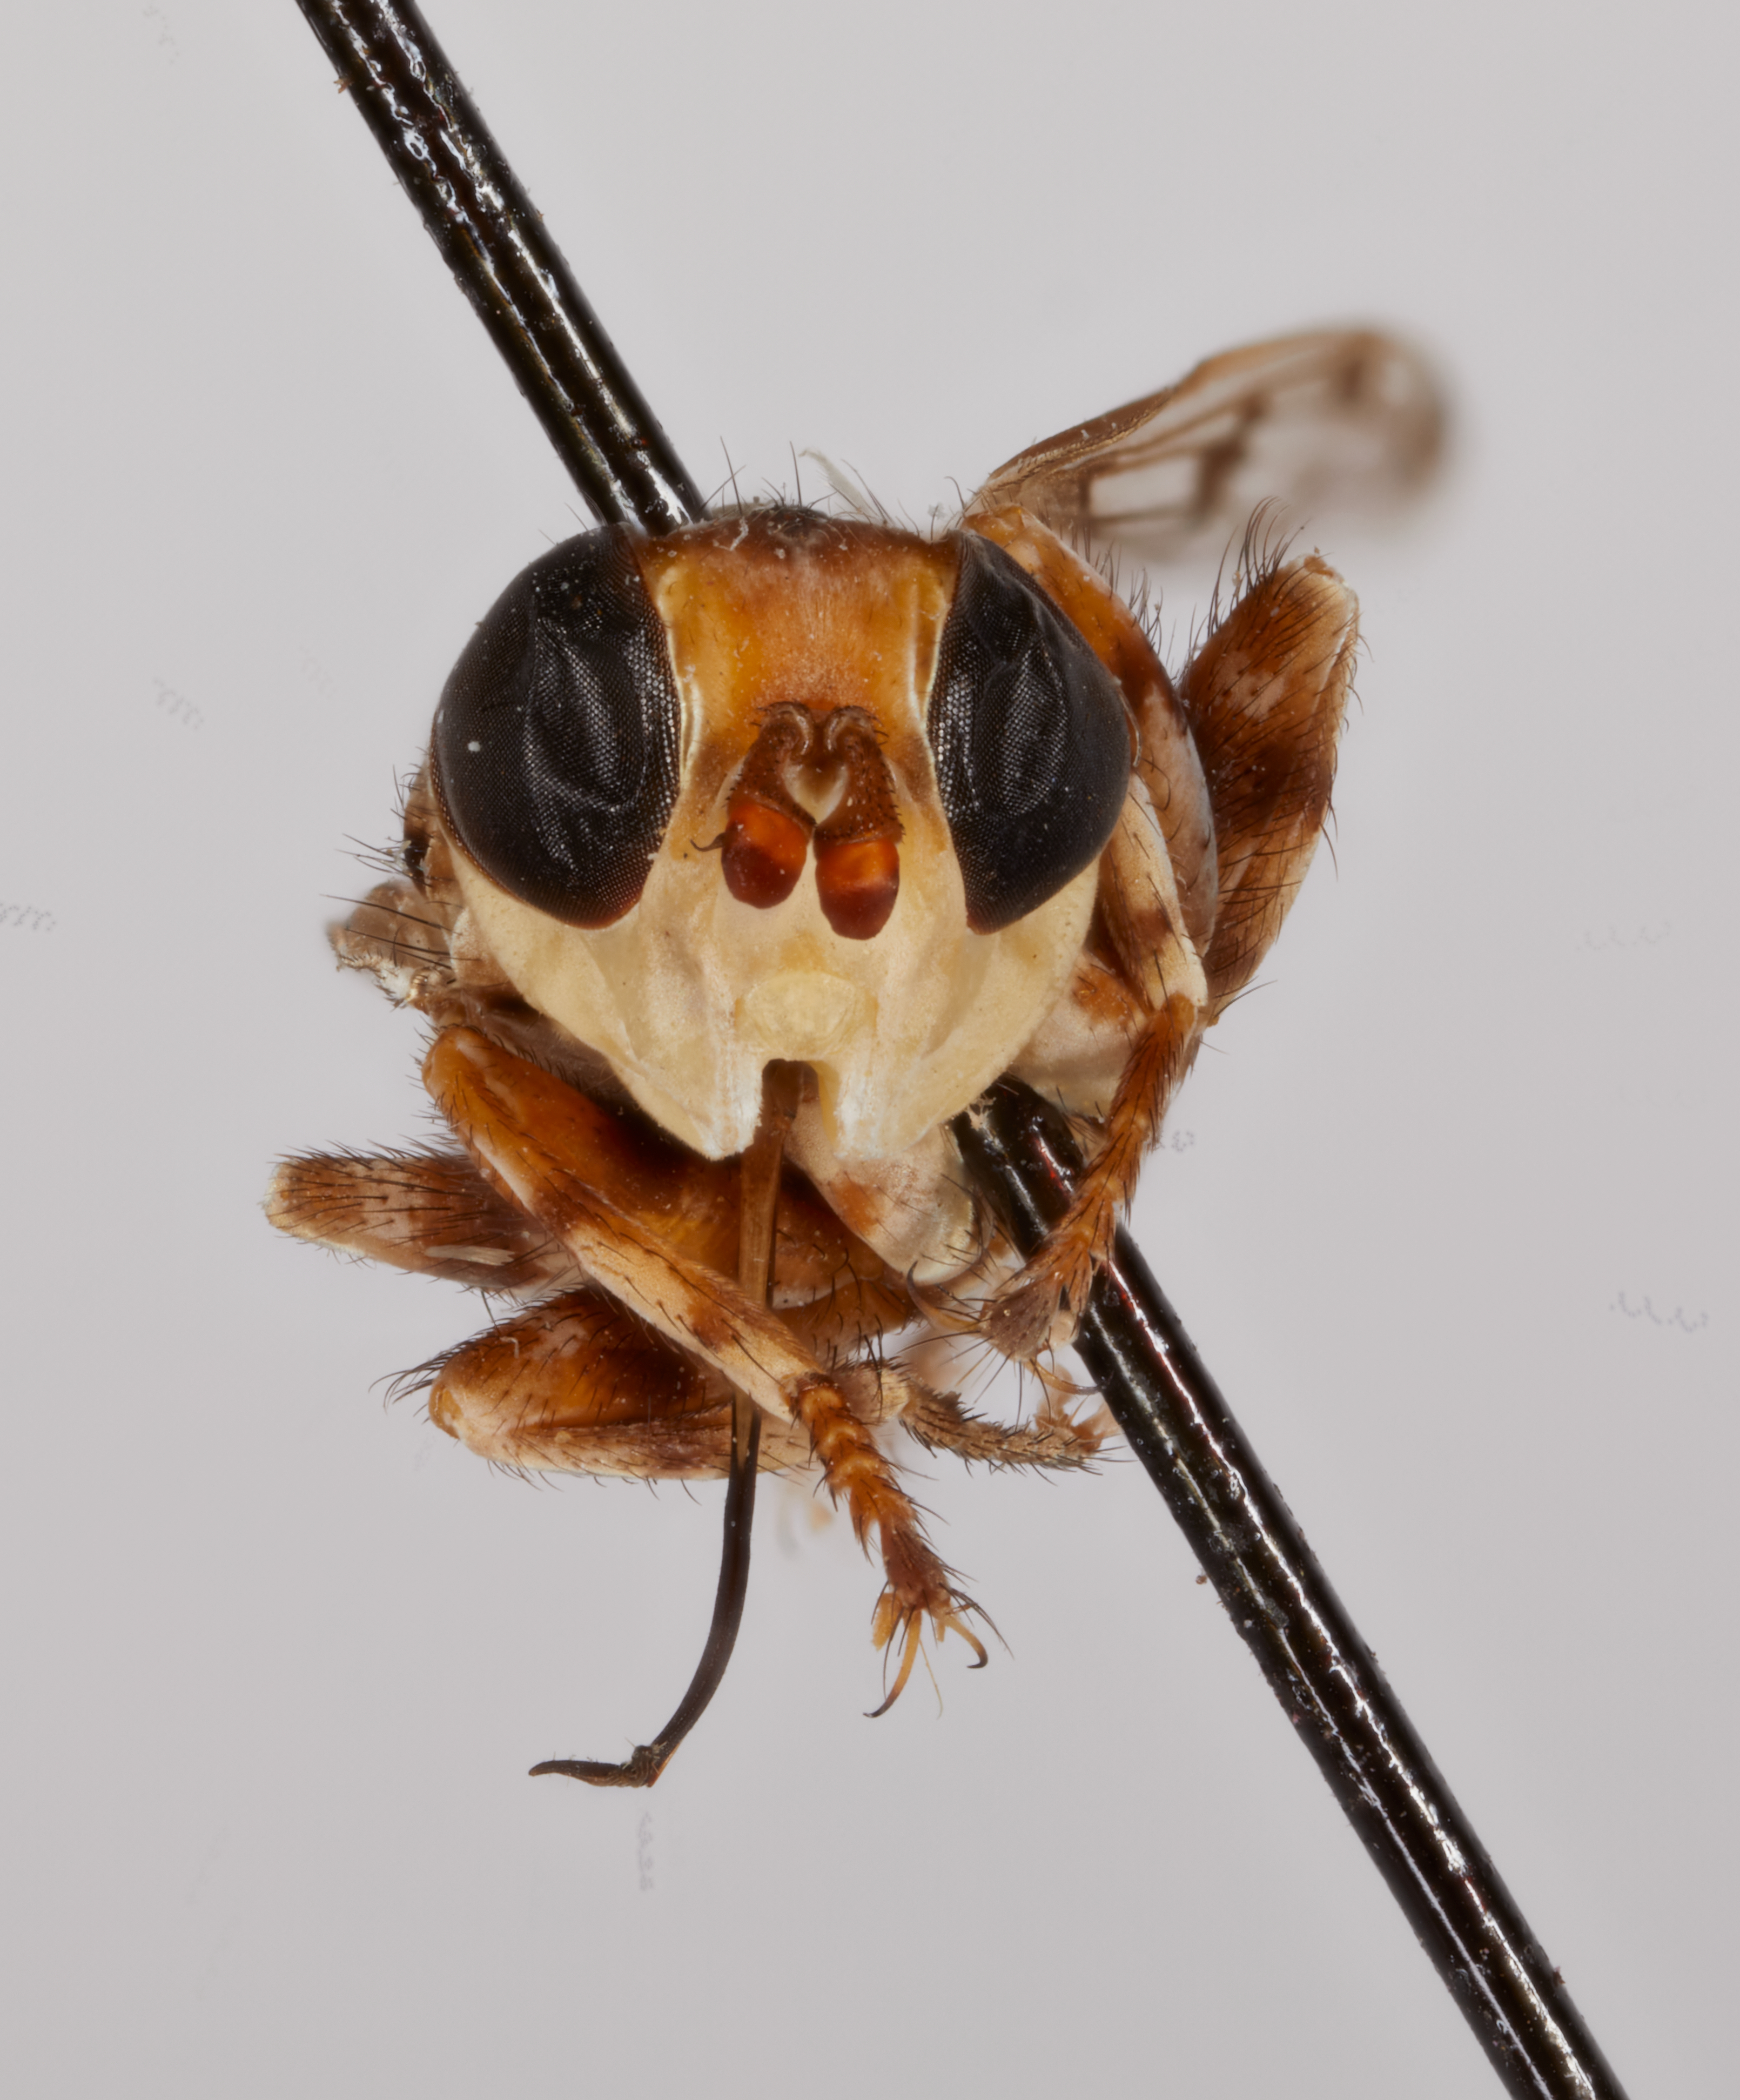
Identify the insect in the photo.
Zodion punctipenne (also Zodion punctipennis)
